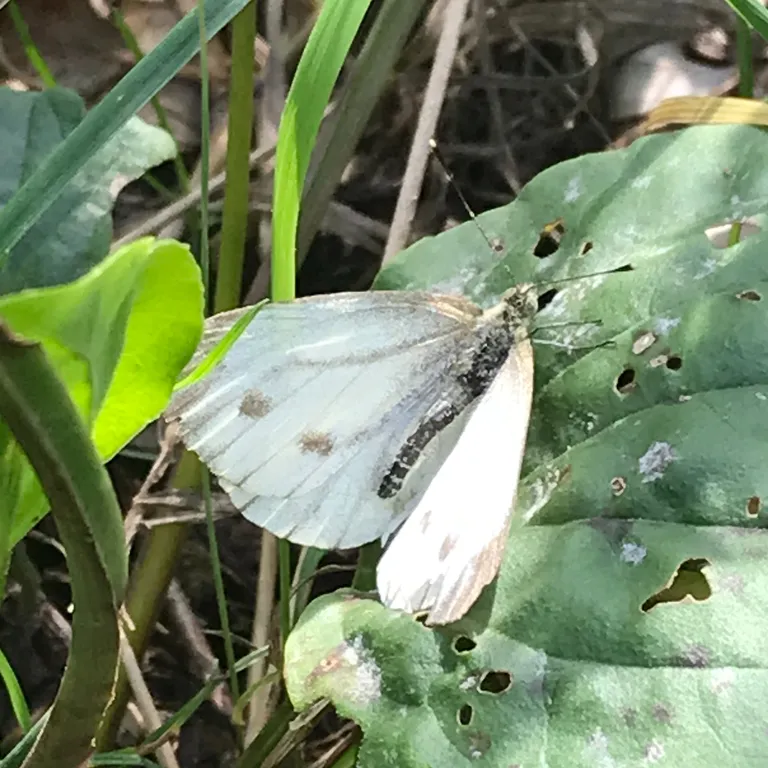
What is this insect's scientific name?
Pieris napi
